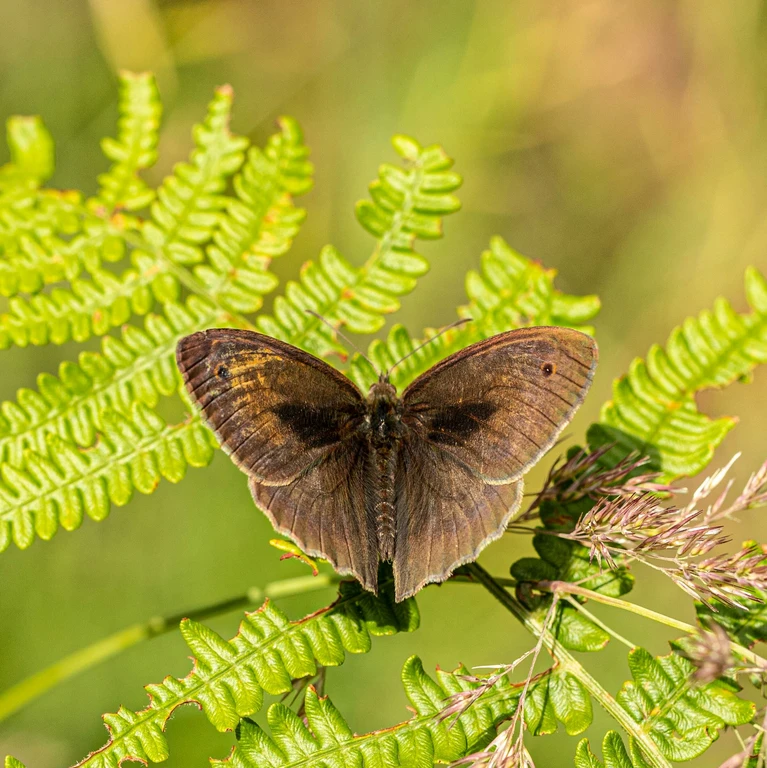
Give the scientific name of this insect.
Maniola jurtina
